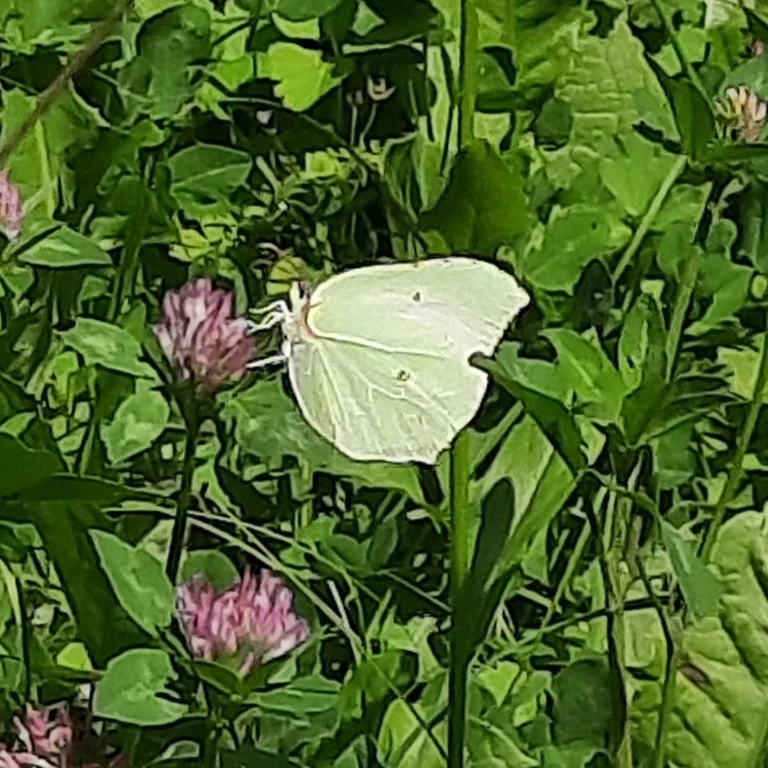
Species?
Gonepteryx rhamni
